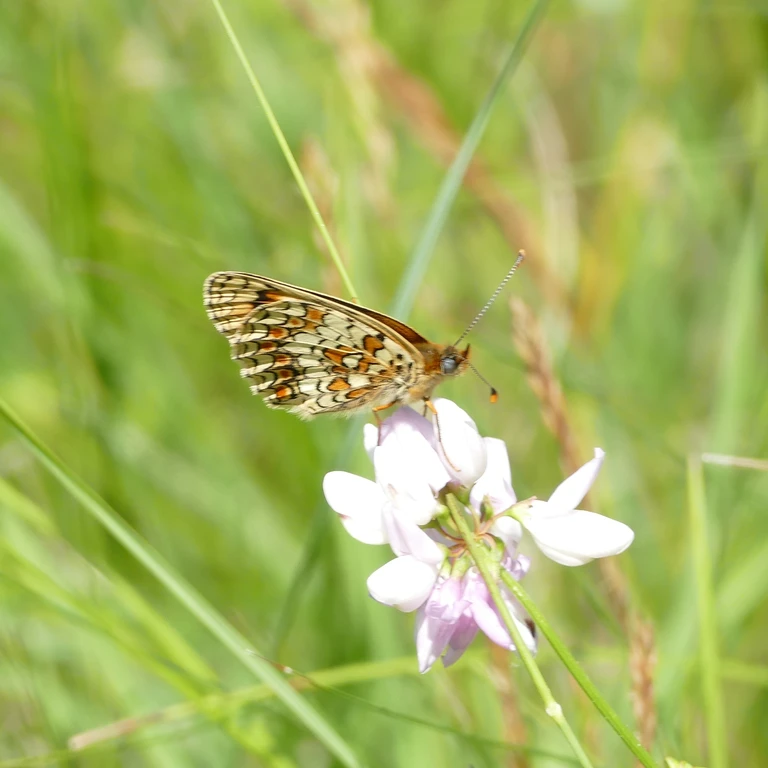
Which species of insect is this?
Melitaea phoebe
